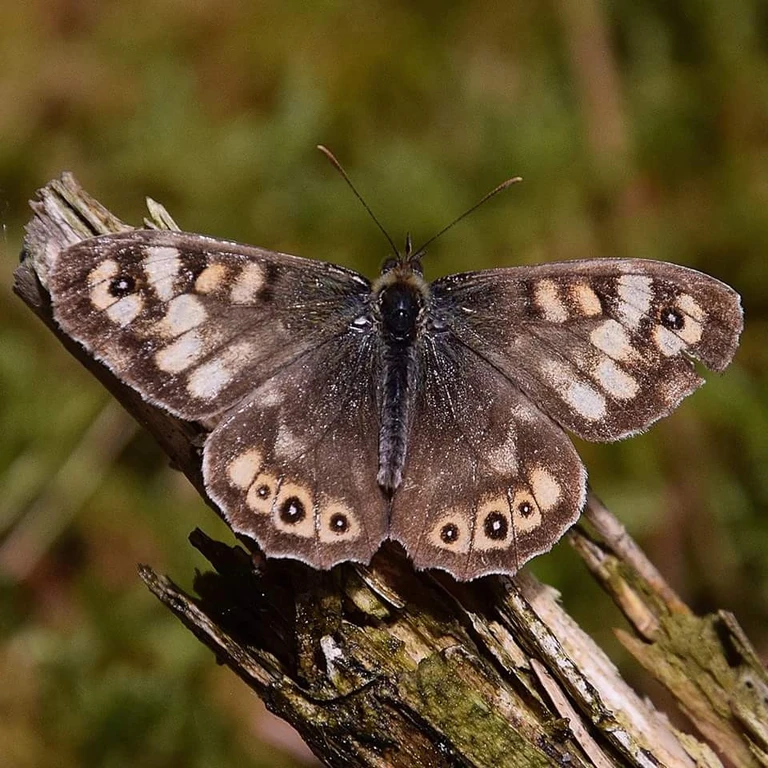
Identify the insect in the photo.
Pararge aegeria
